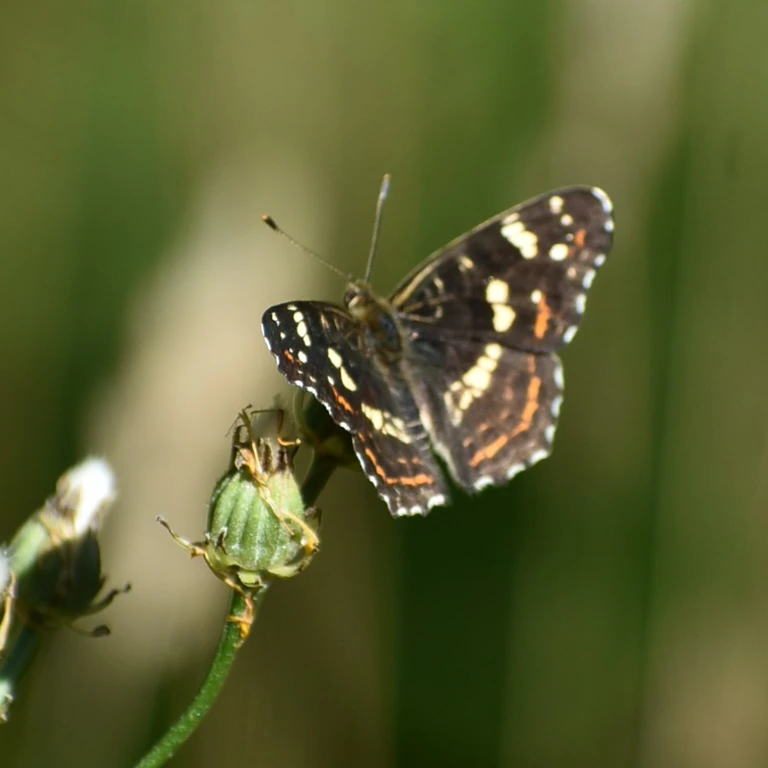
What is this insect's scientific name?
Araschnia levana
